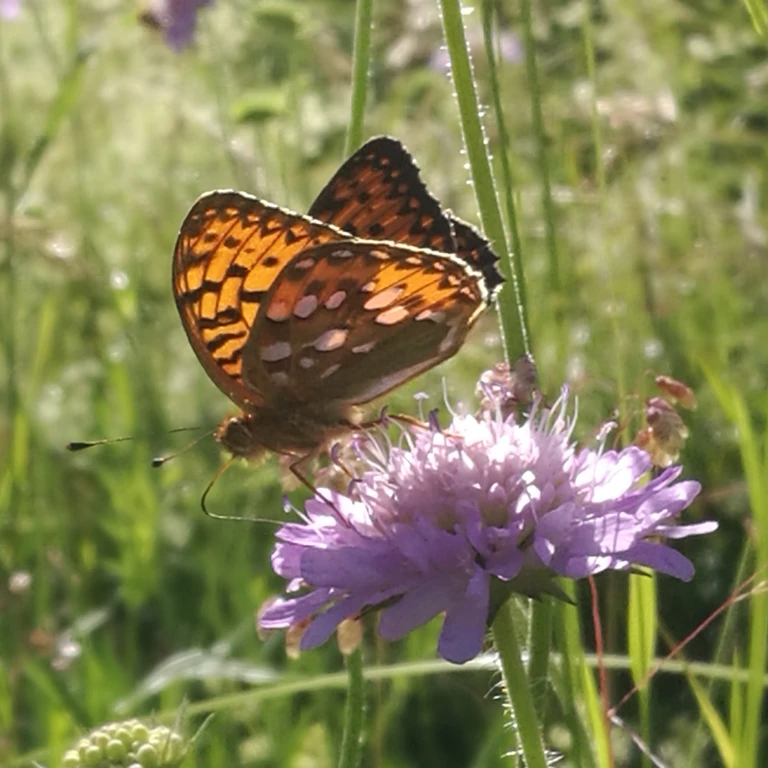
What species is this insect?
Speyeria aglaja
